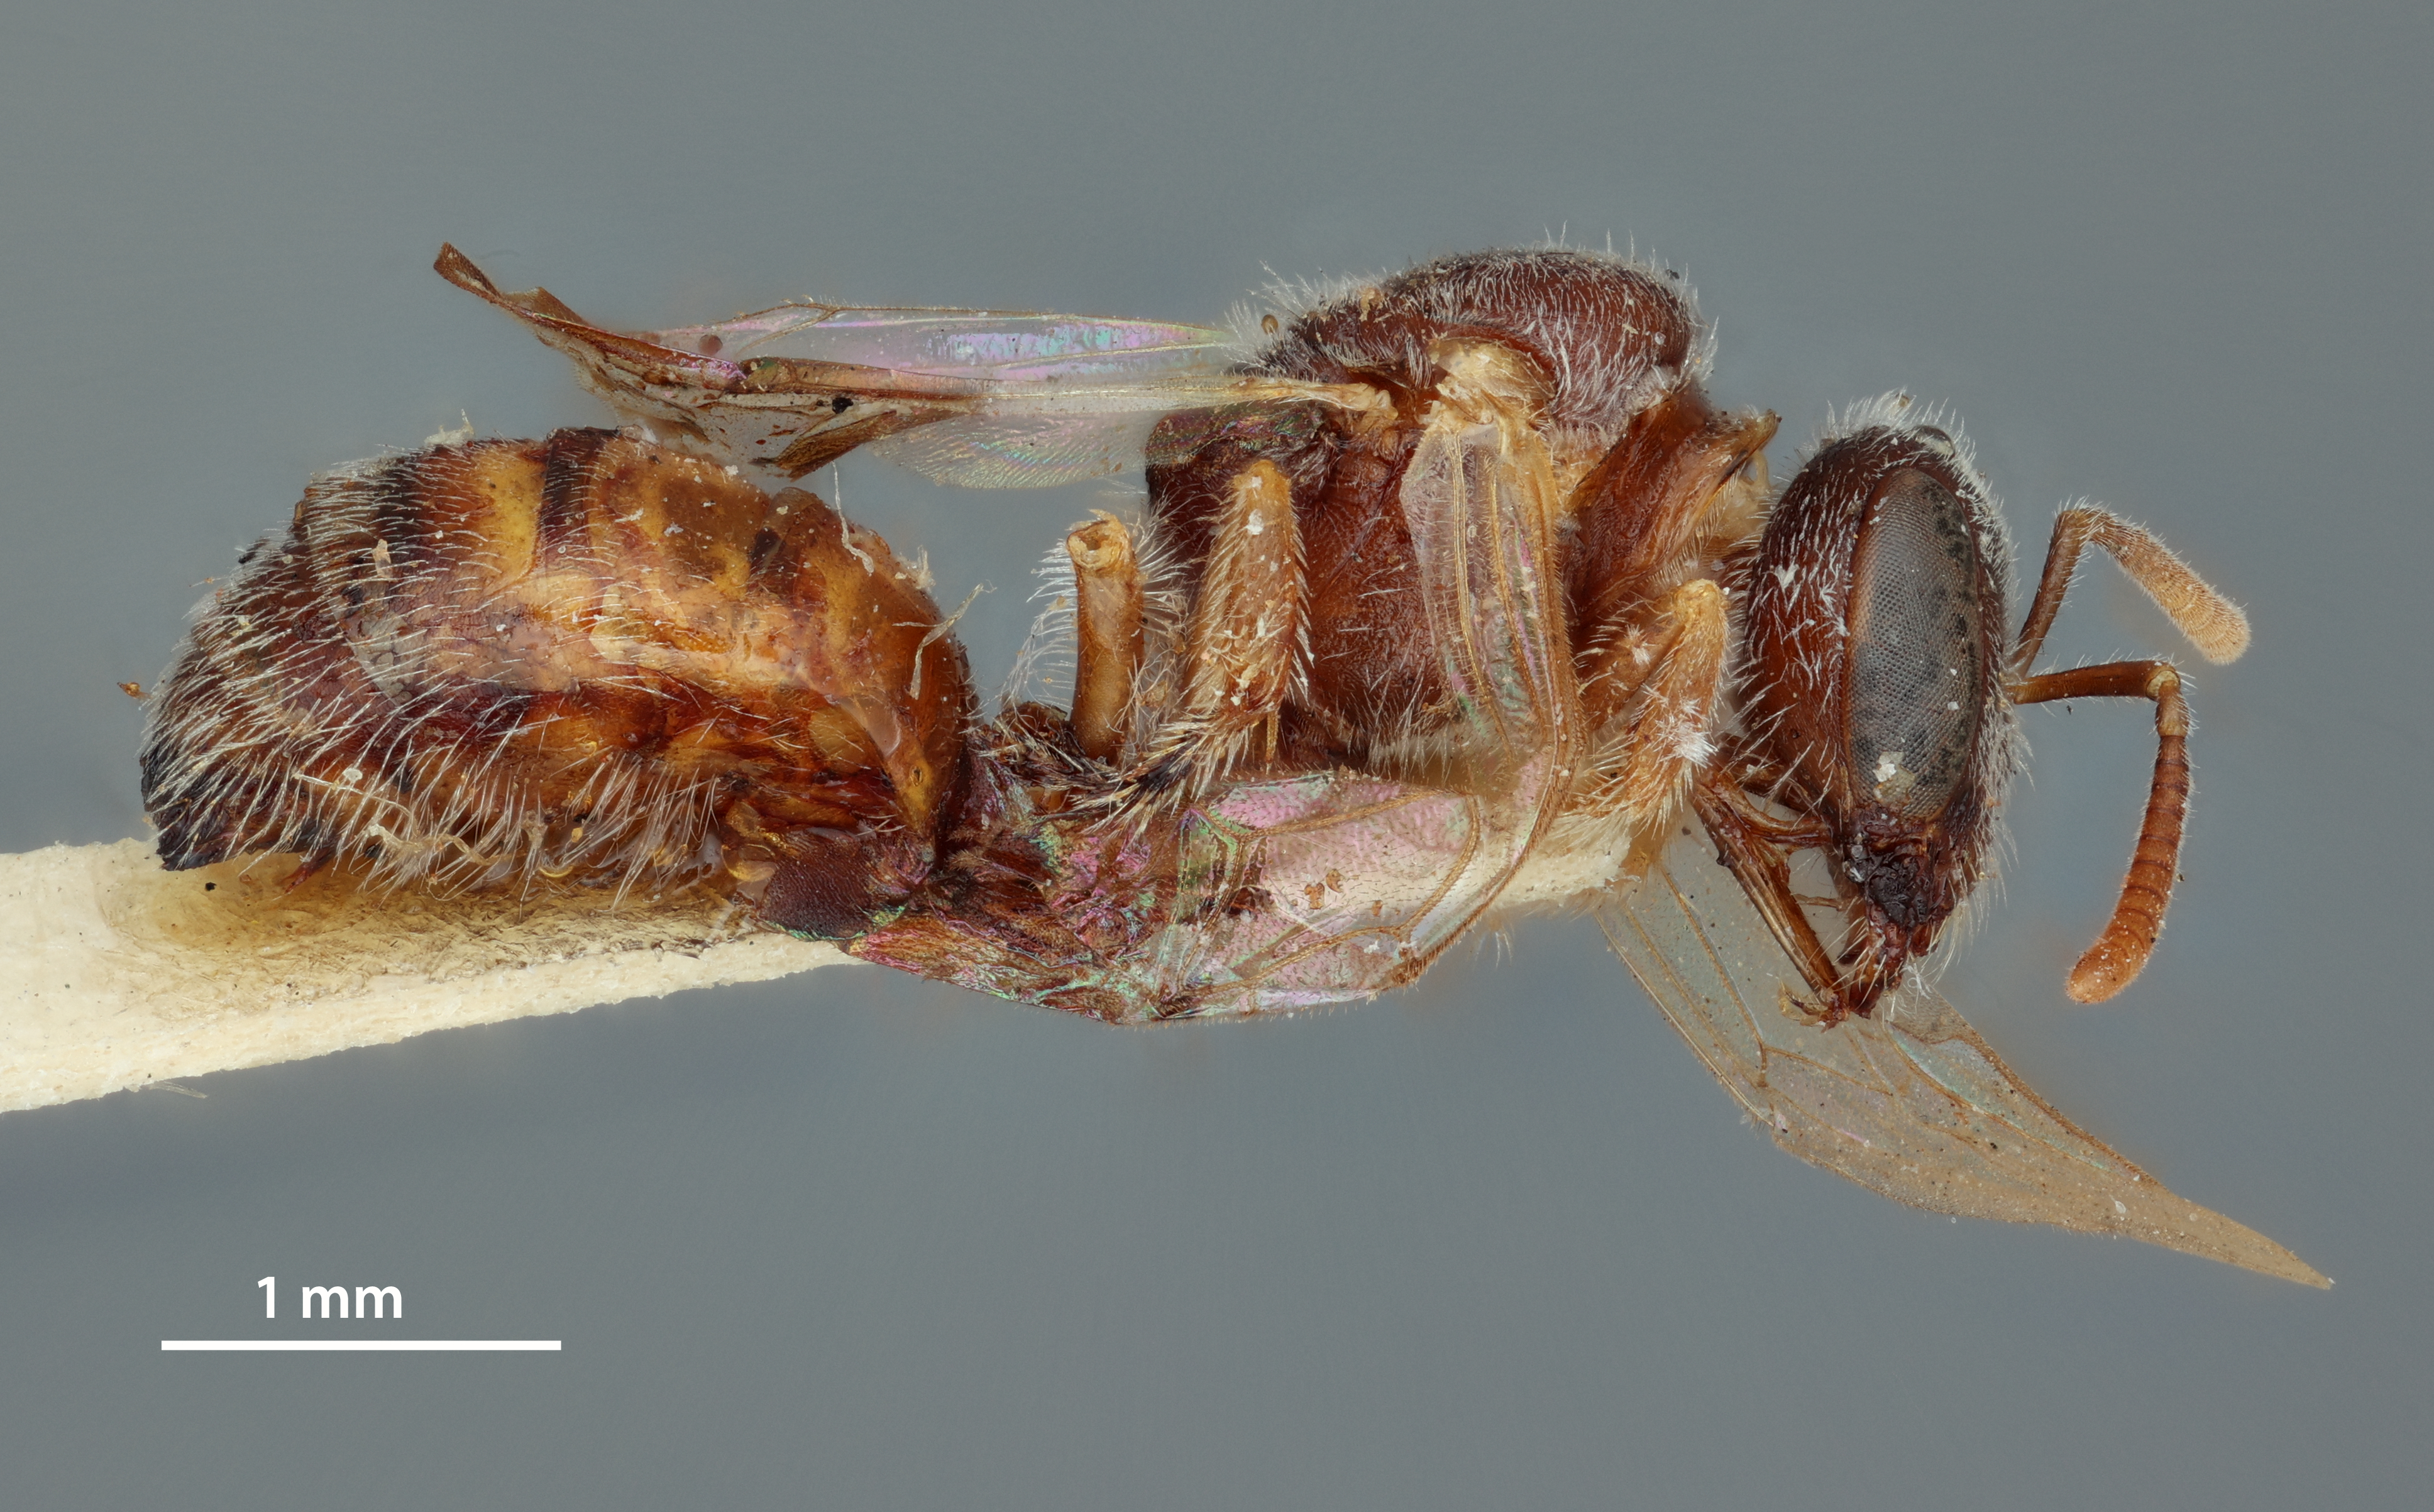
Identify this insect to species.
Halictus melanurus
